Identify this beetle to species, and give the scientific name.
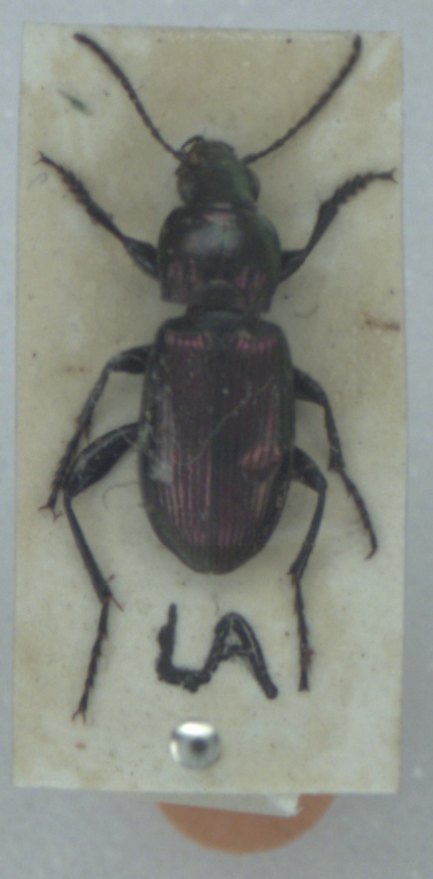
Poecilus lepidus
